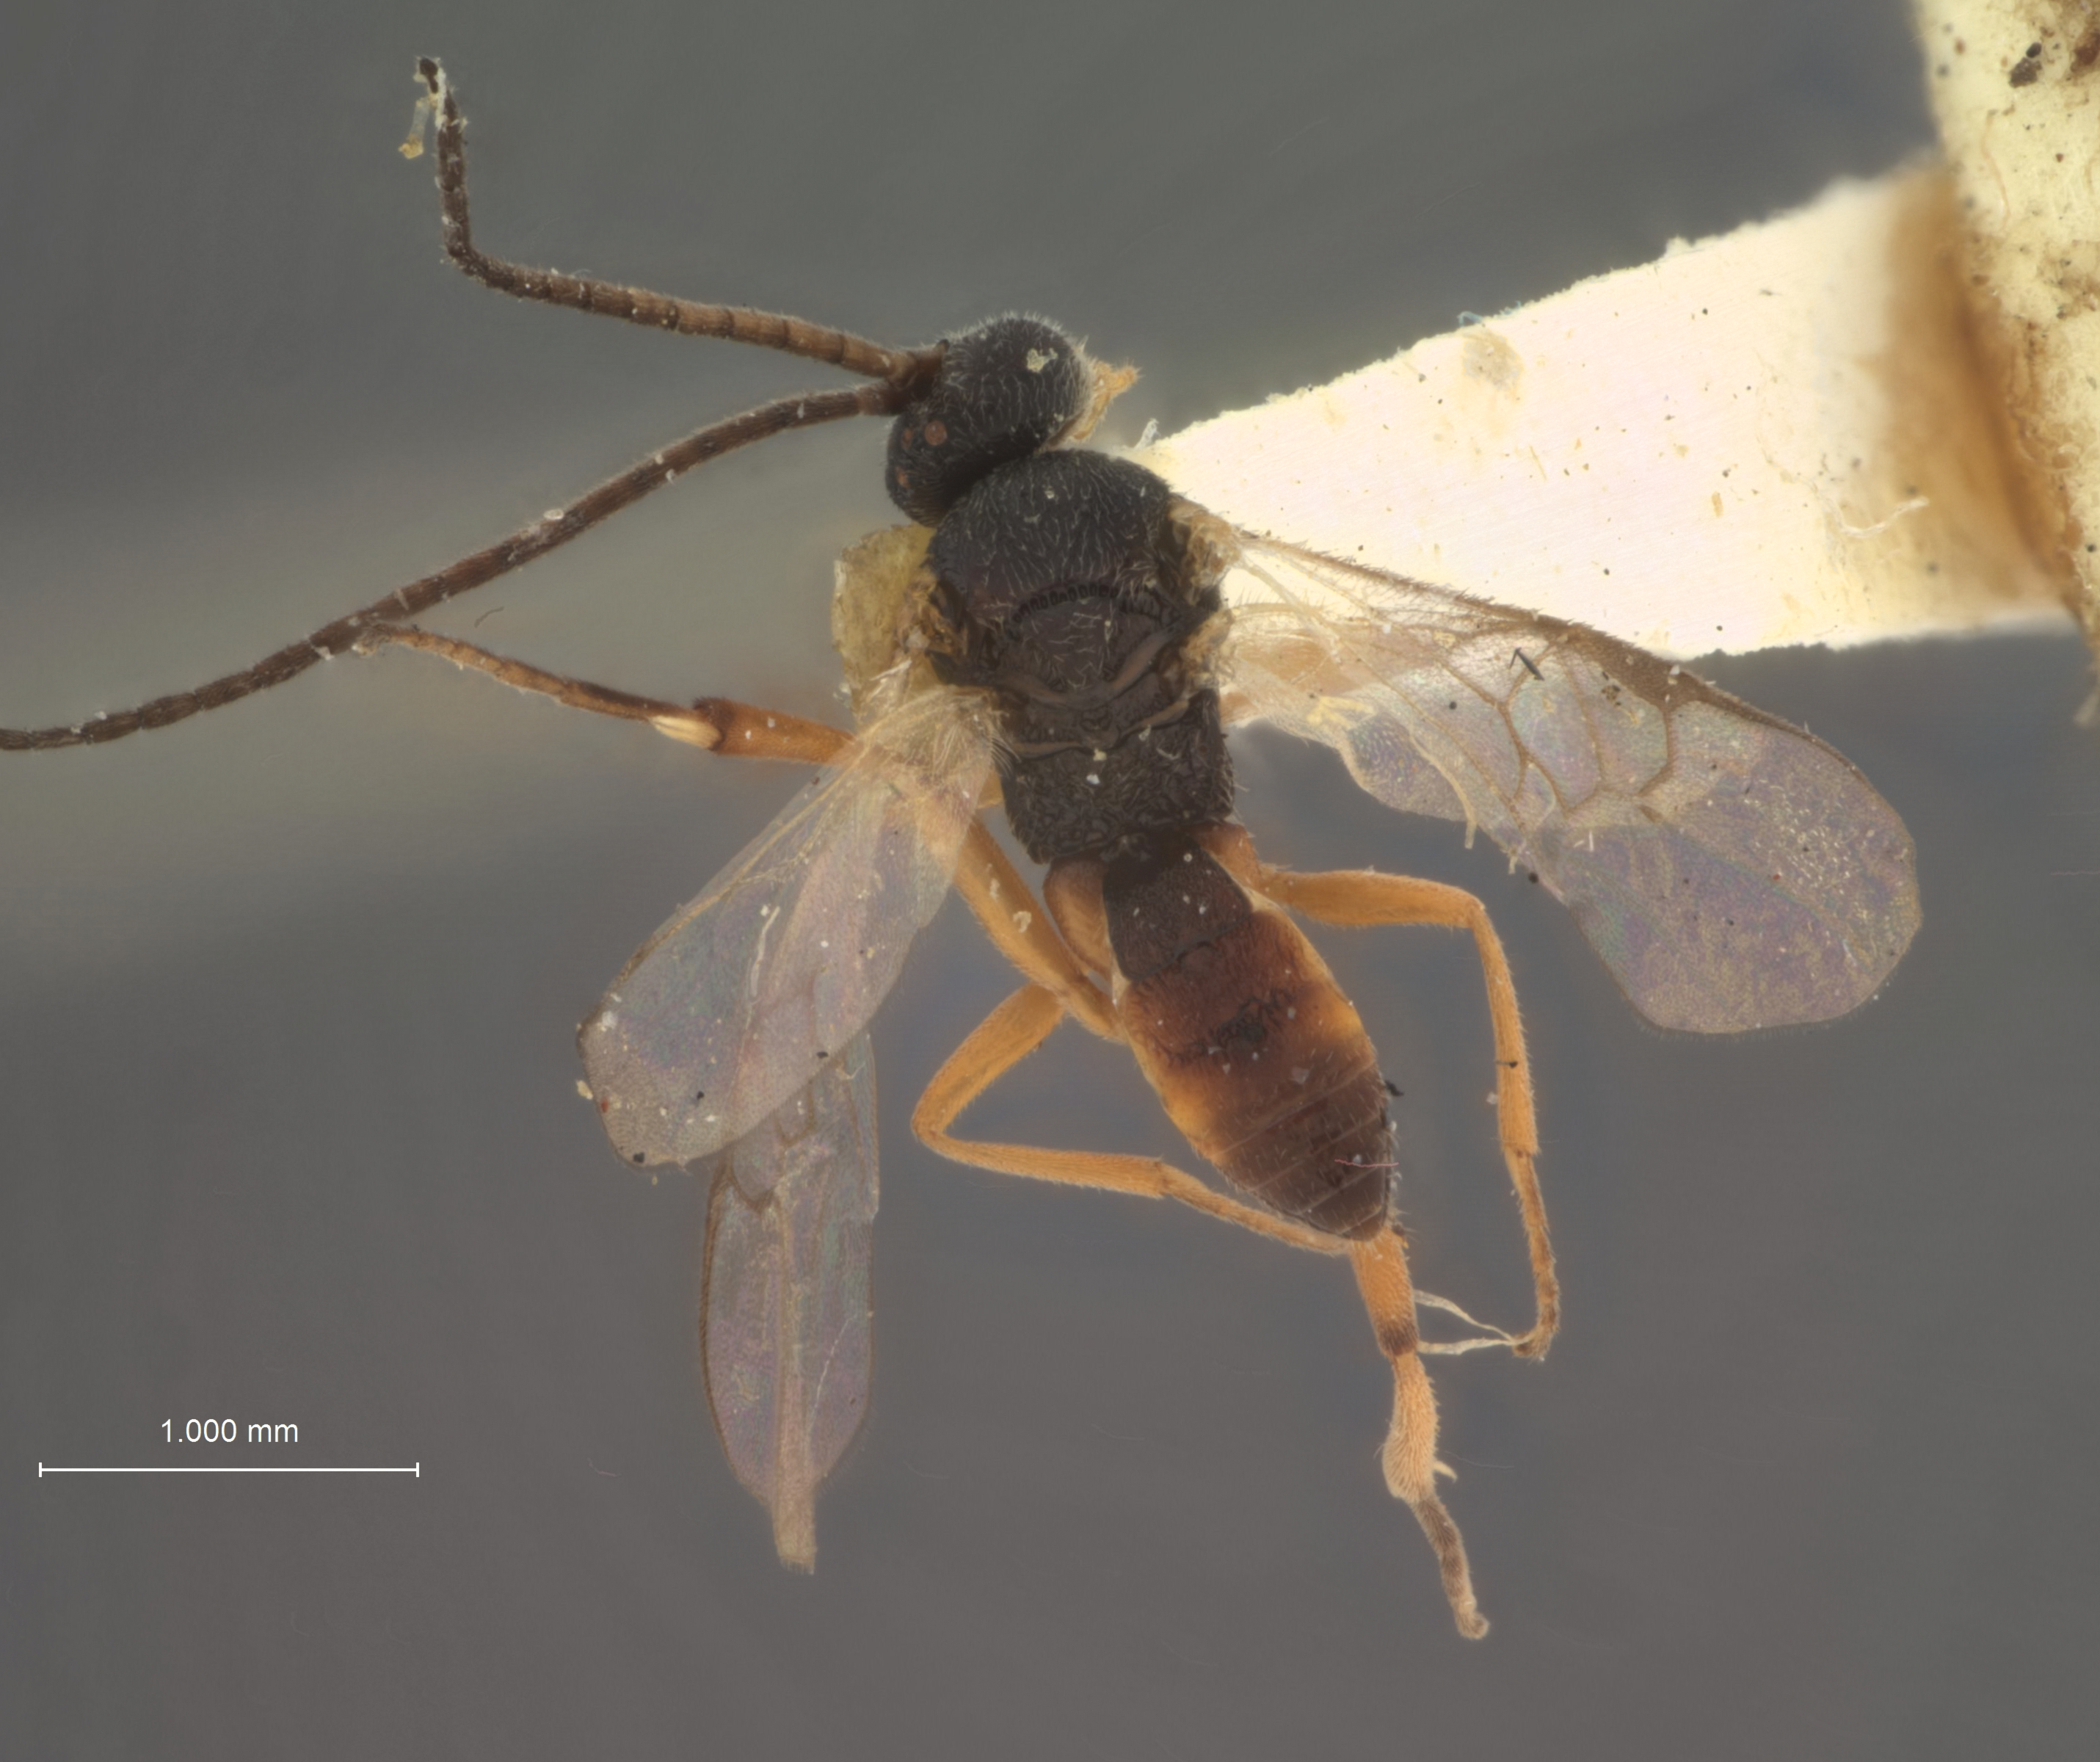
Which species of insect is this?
Apanteles harnedi
